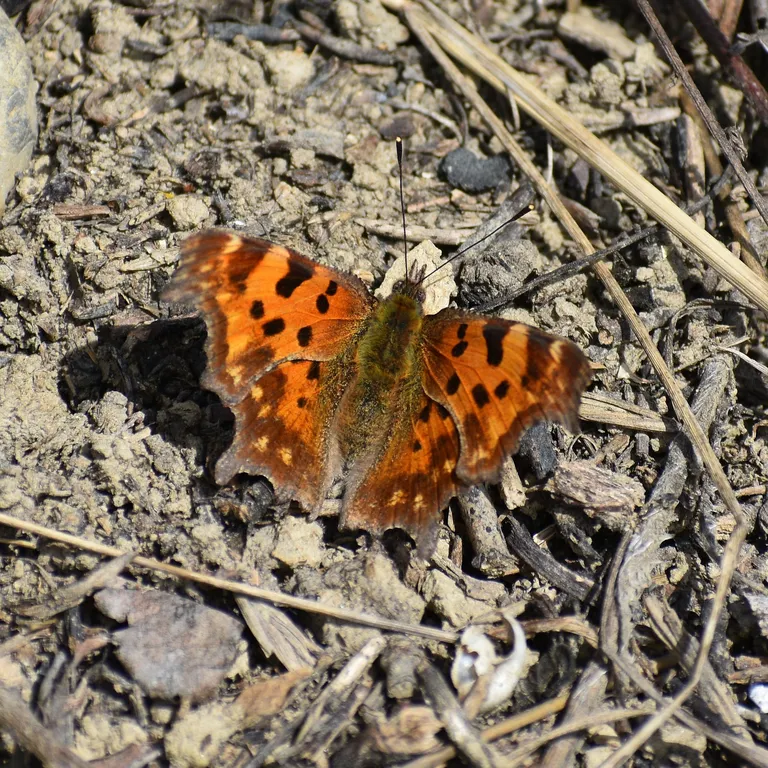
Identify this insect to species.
Polygonia c-album
